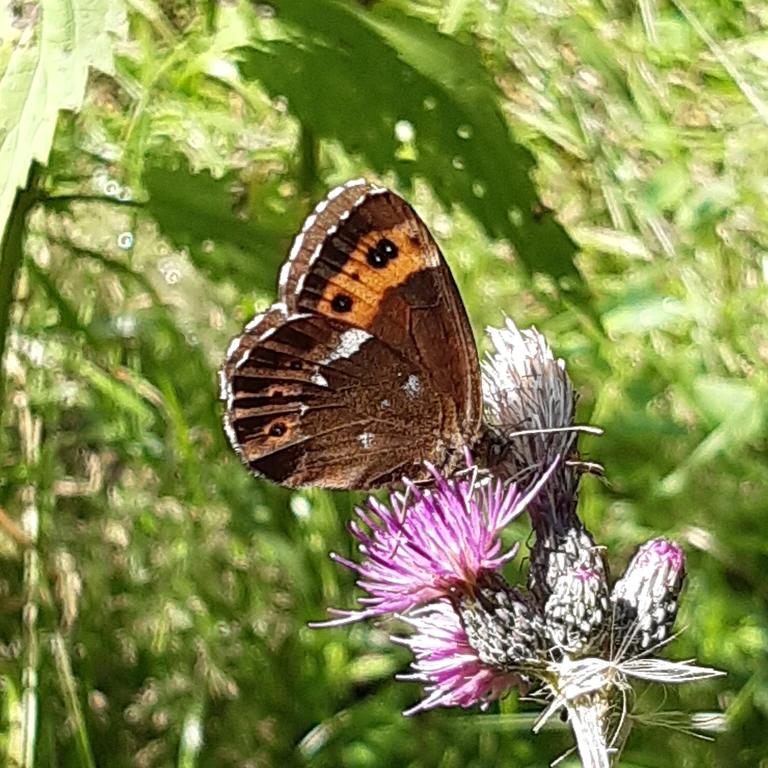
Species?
Erebia ligea
